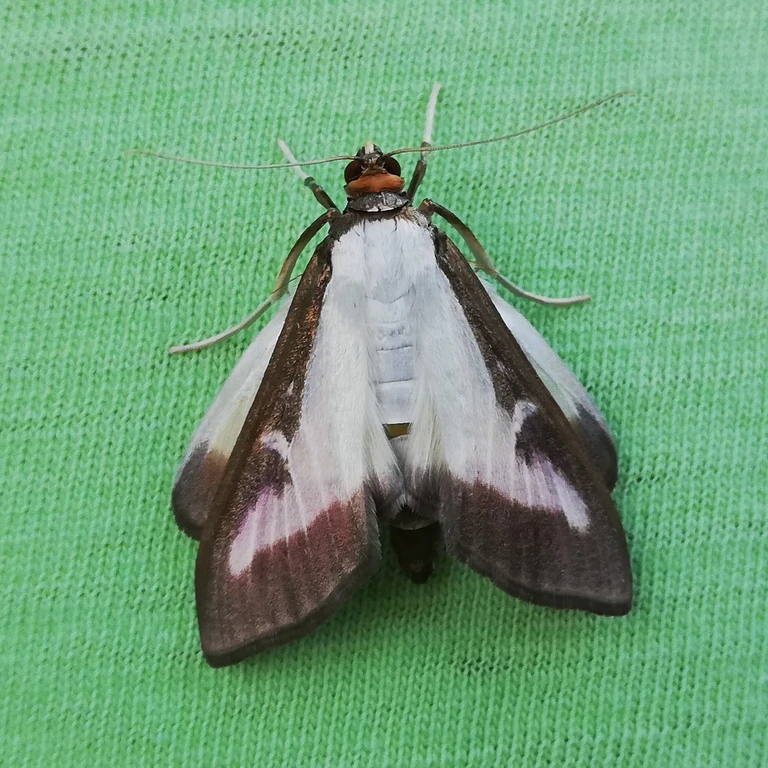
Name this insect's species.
Cydalima perspectalis
